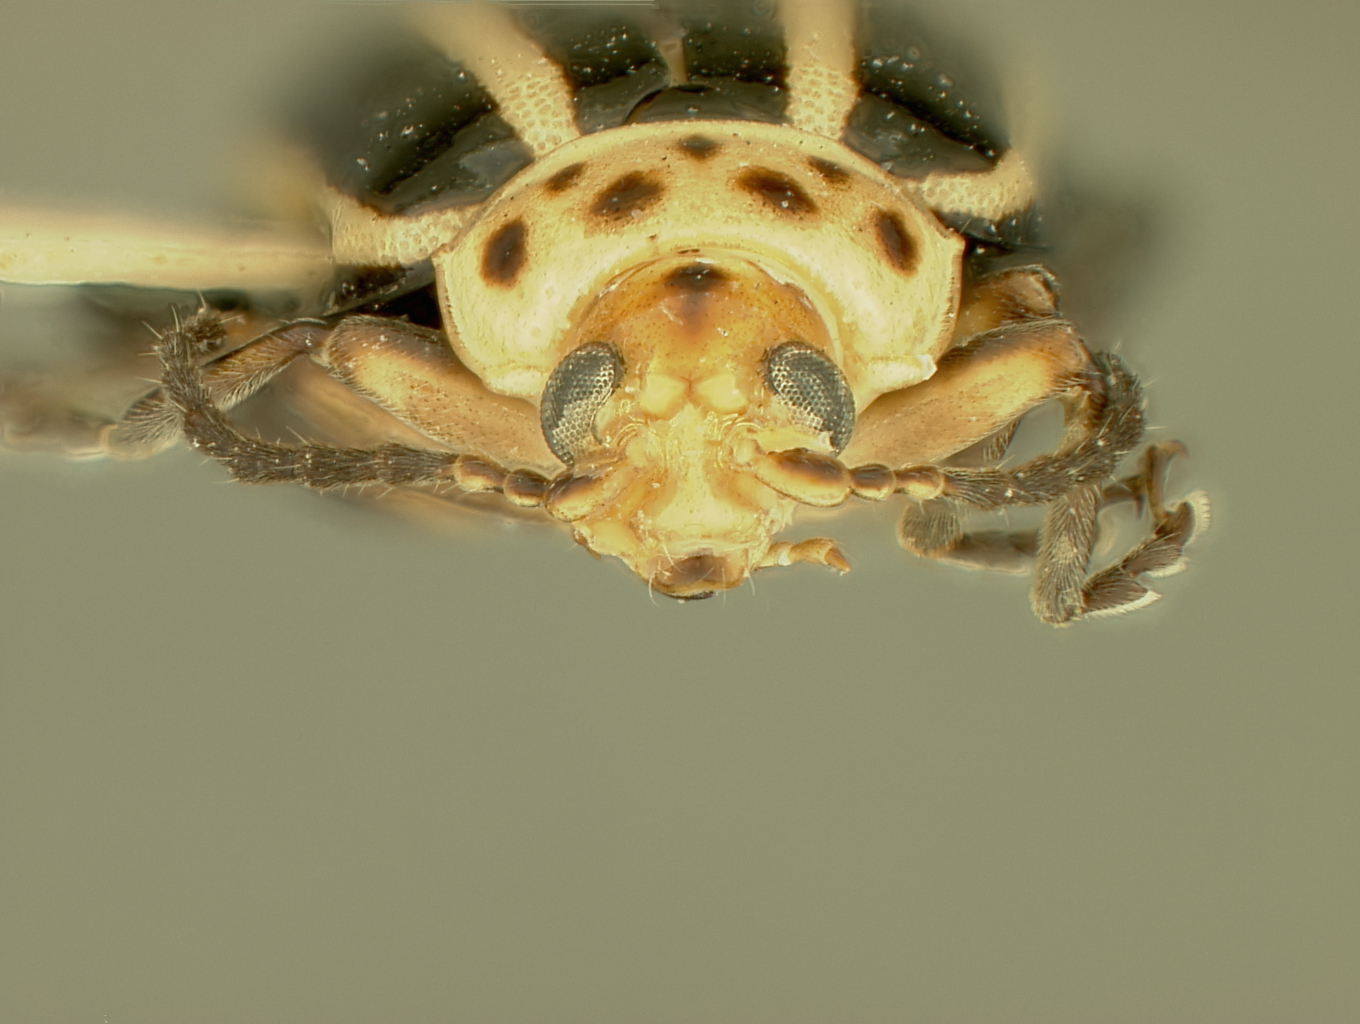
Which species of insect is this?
Disonycha septemmaculata
